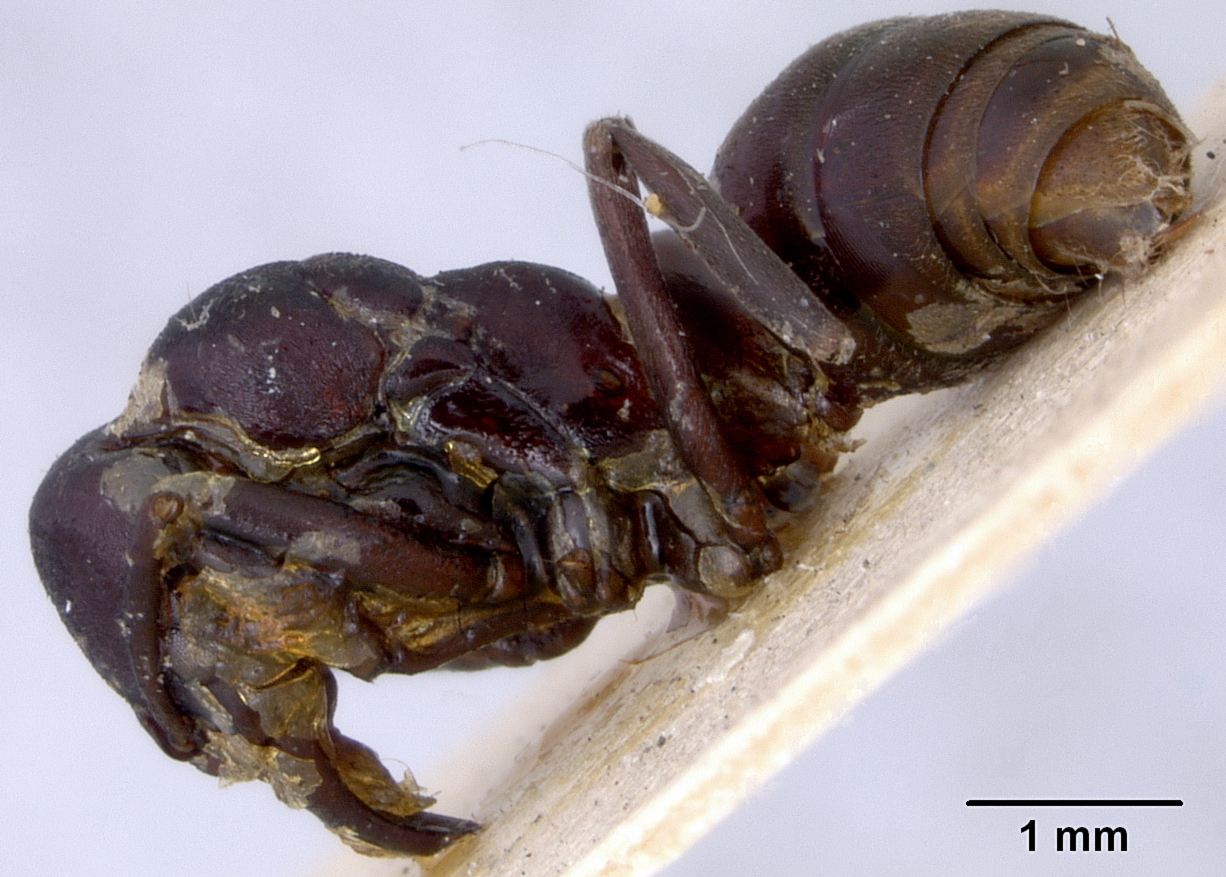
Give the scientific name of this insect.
Euponera subiridescens
